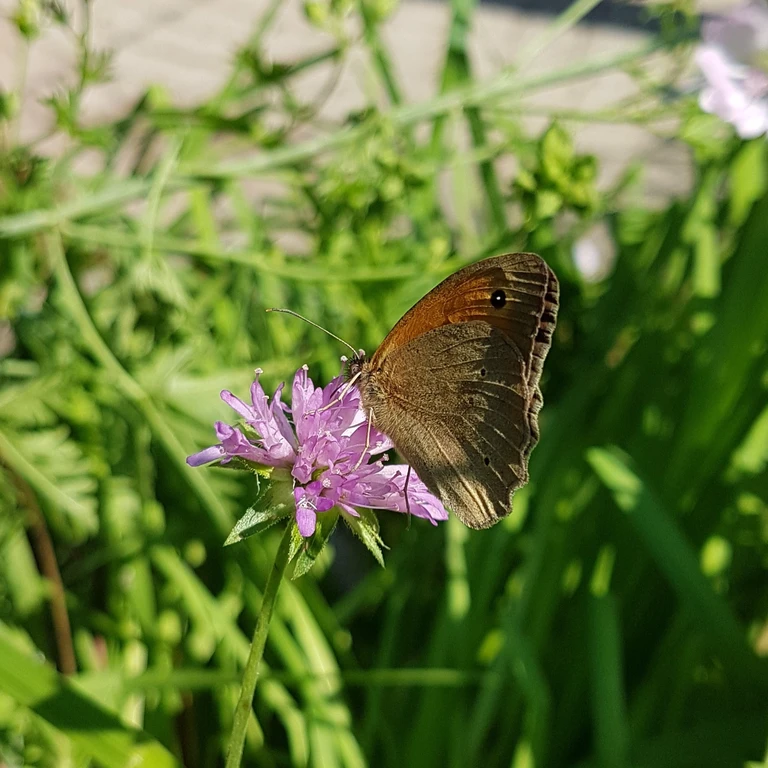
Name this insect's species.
Maniola jurtina
